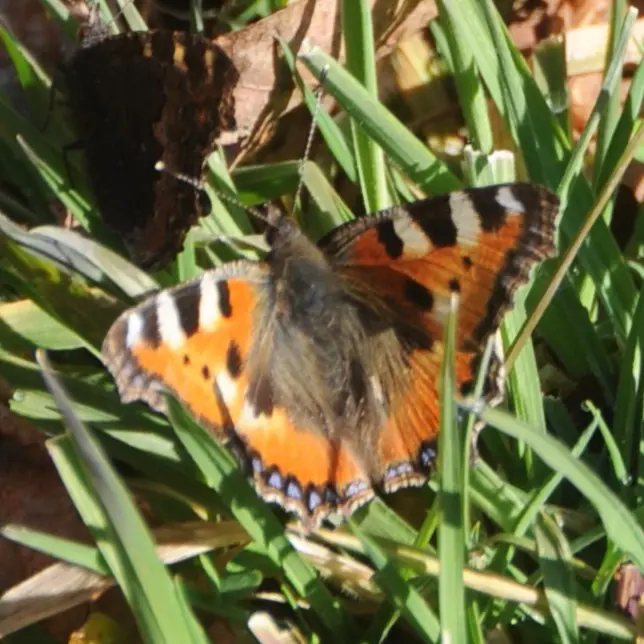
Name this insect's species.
Aglais urticae
